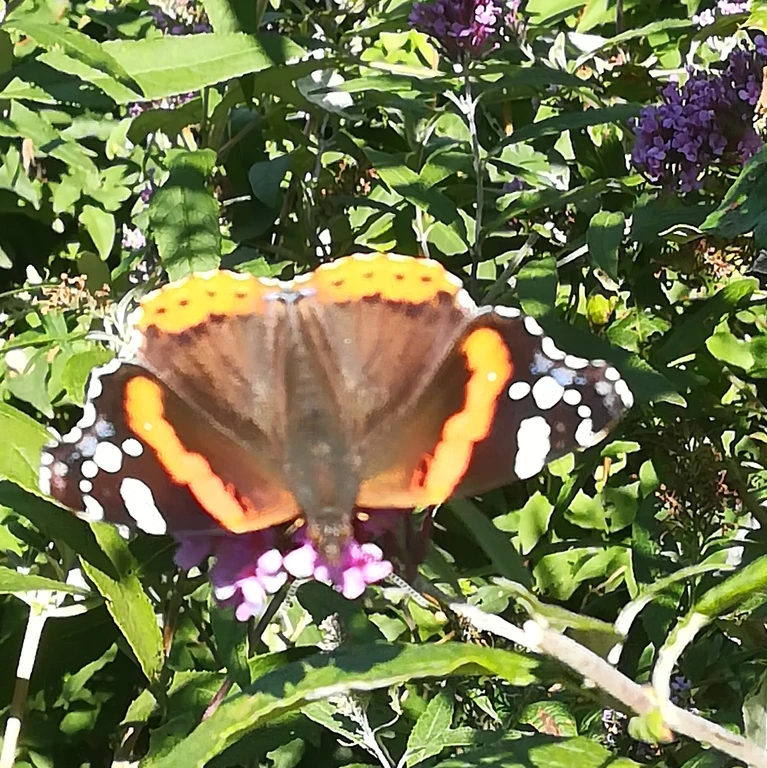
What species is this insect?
Vanessa atalanta
